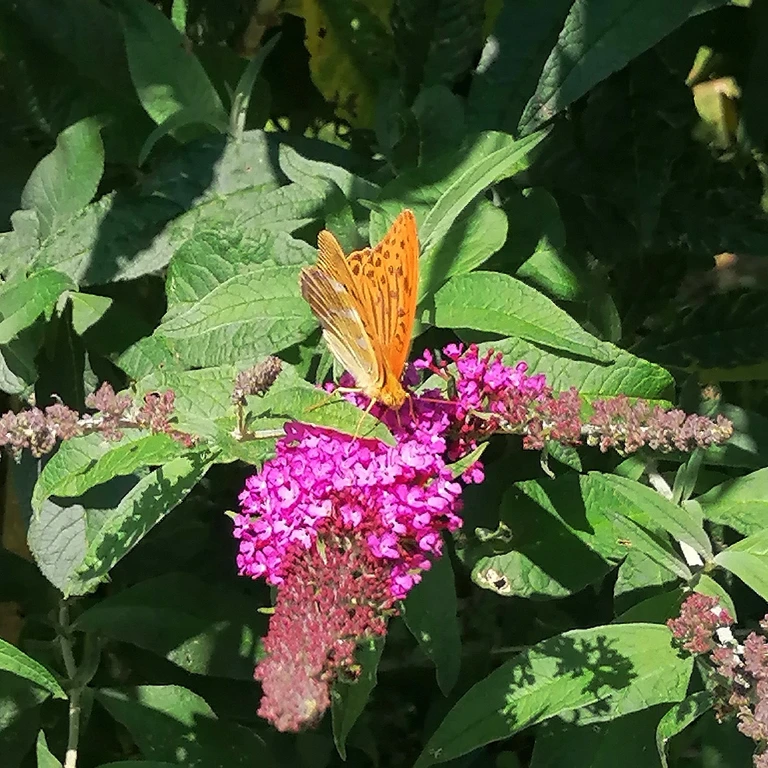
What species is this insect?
Argynnis paphia
